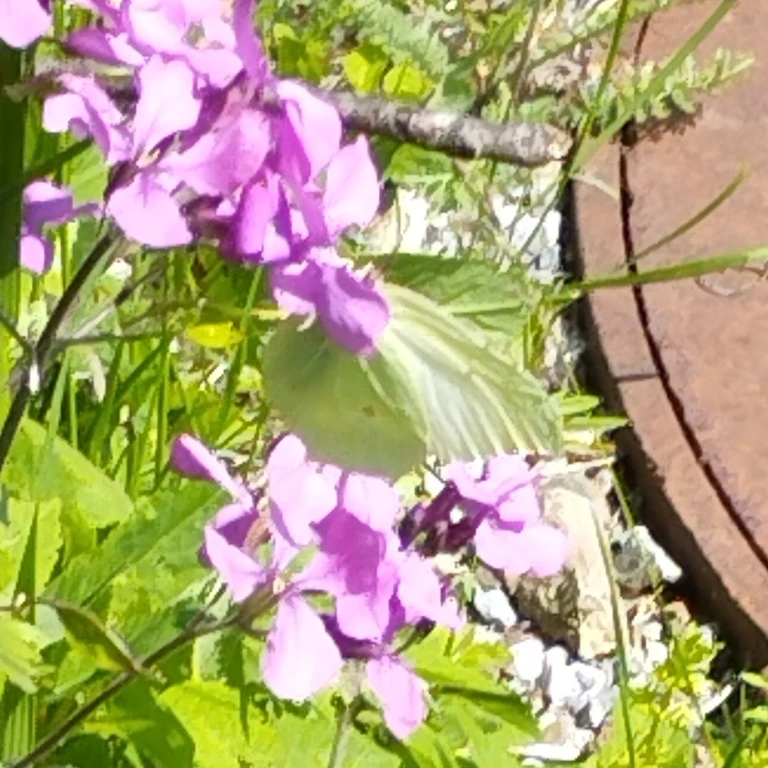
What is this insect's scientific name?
Gonepteryx rhamni
